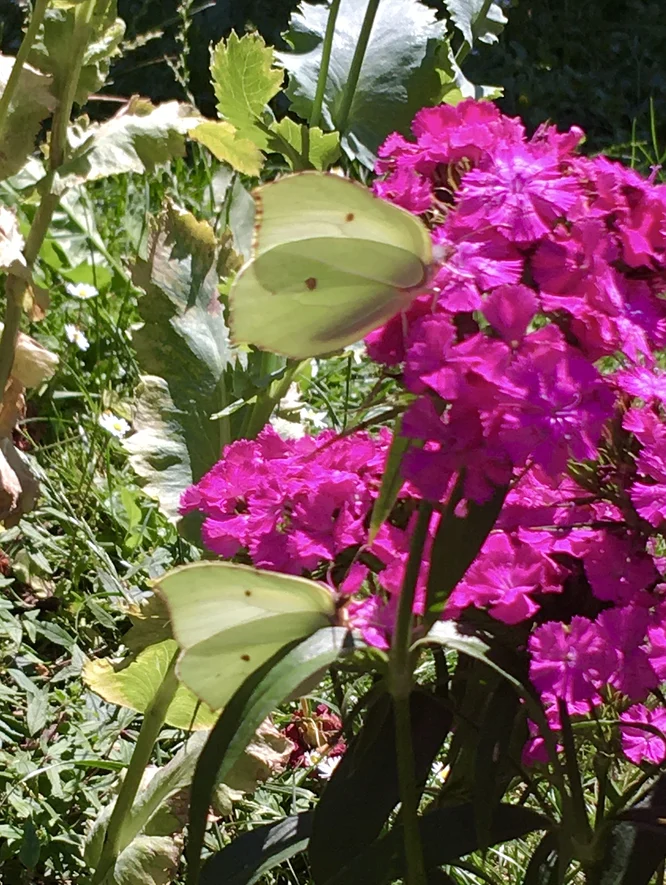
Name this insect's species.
Gonepteryx rhamni
